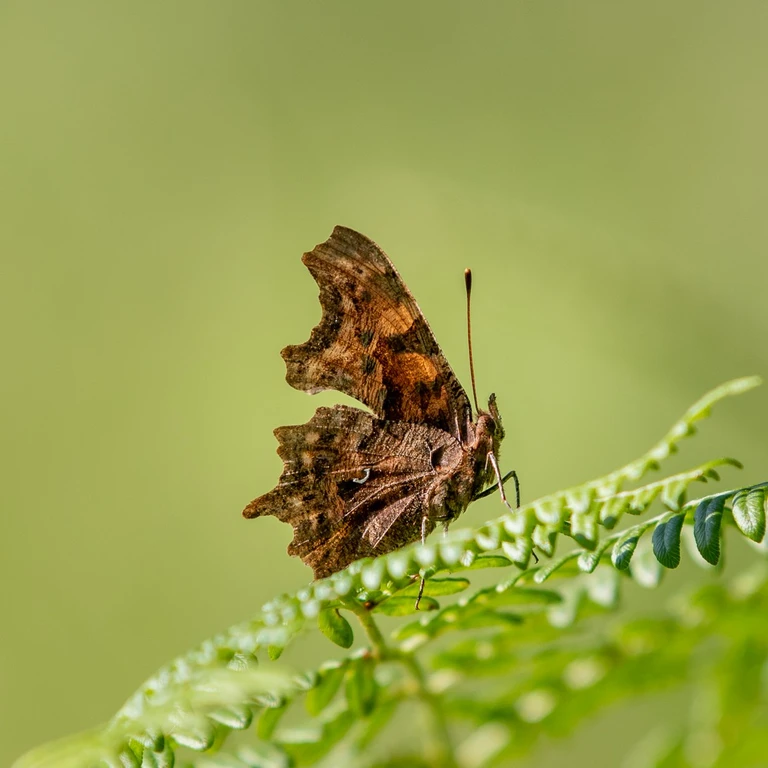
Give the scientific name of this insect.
Polygonia c-album
